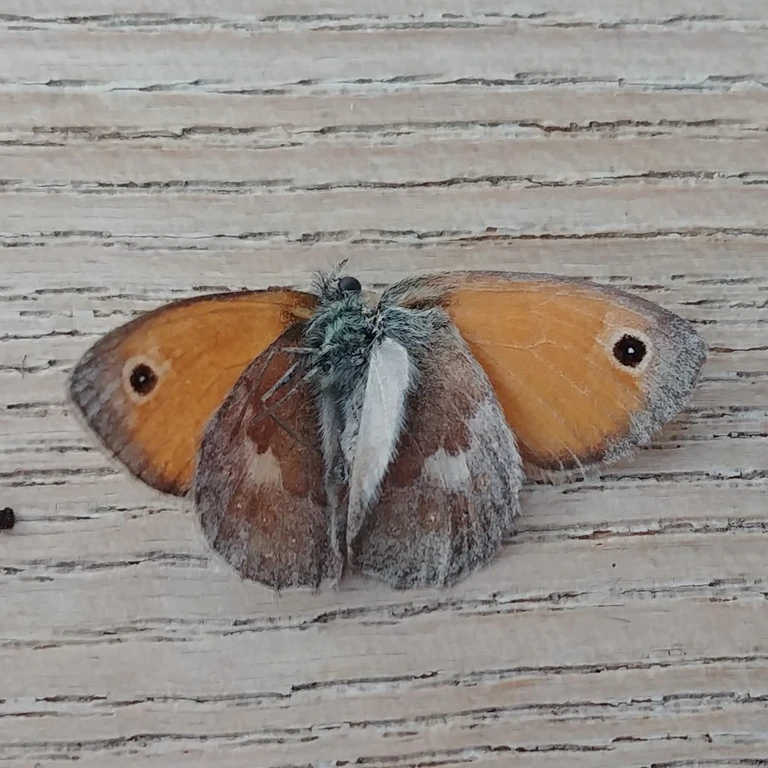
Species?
Coenonympha pamphilus
